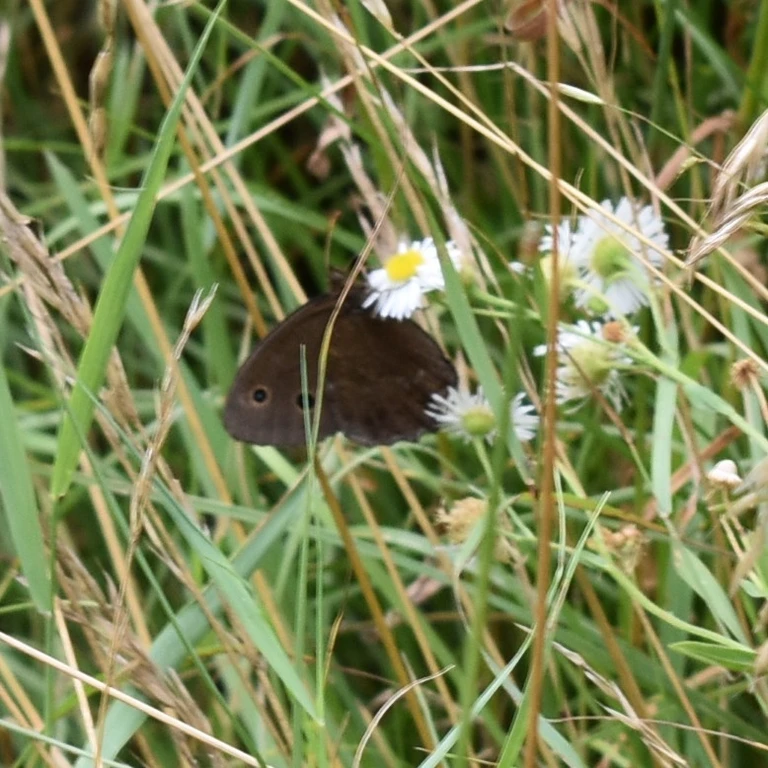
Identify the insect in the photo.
Minois dryas
